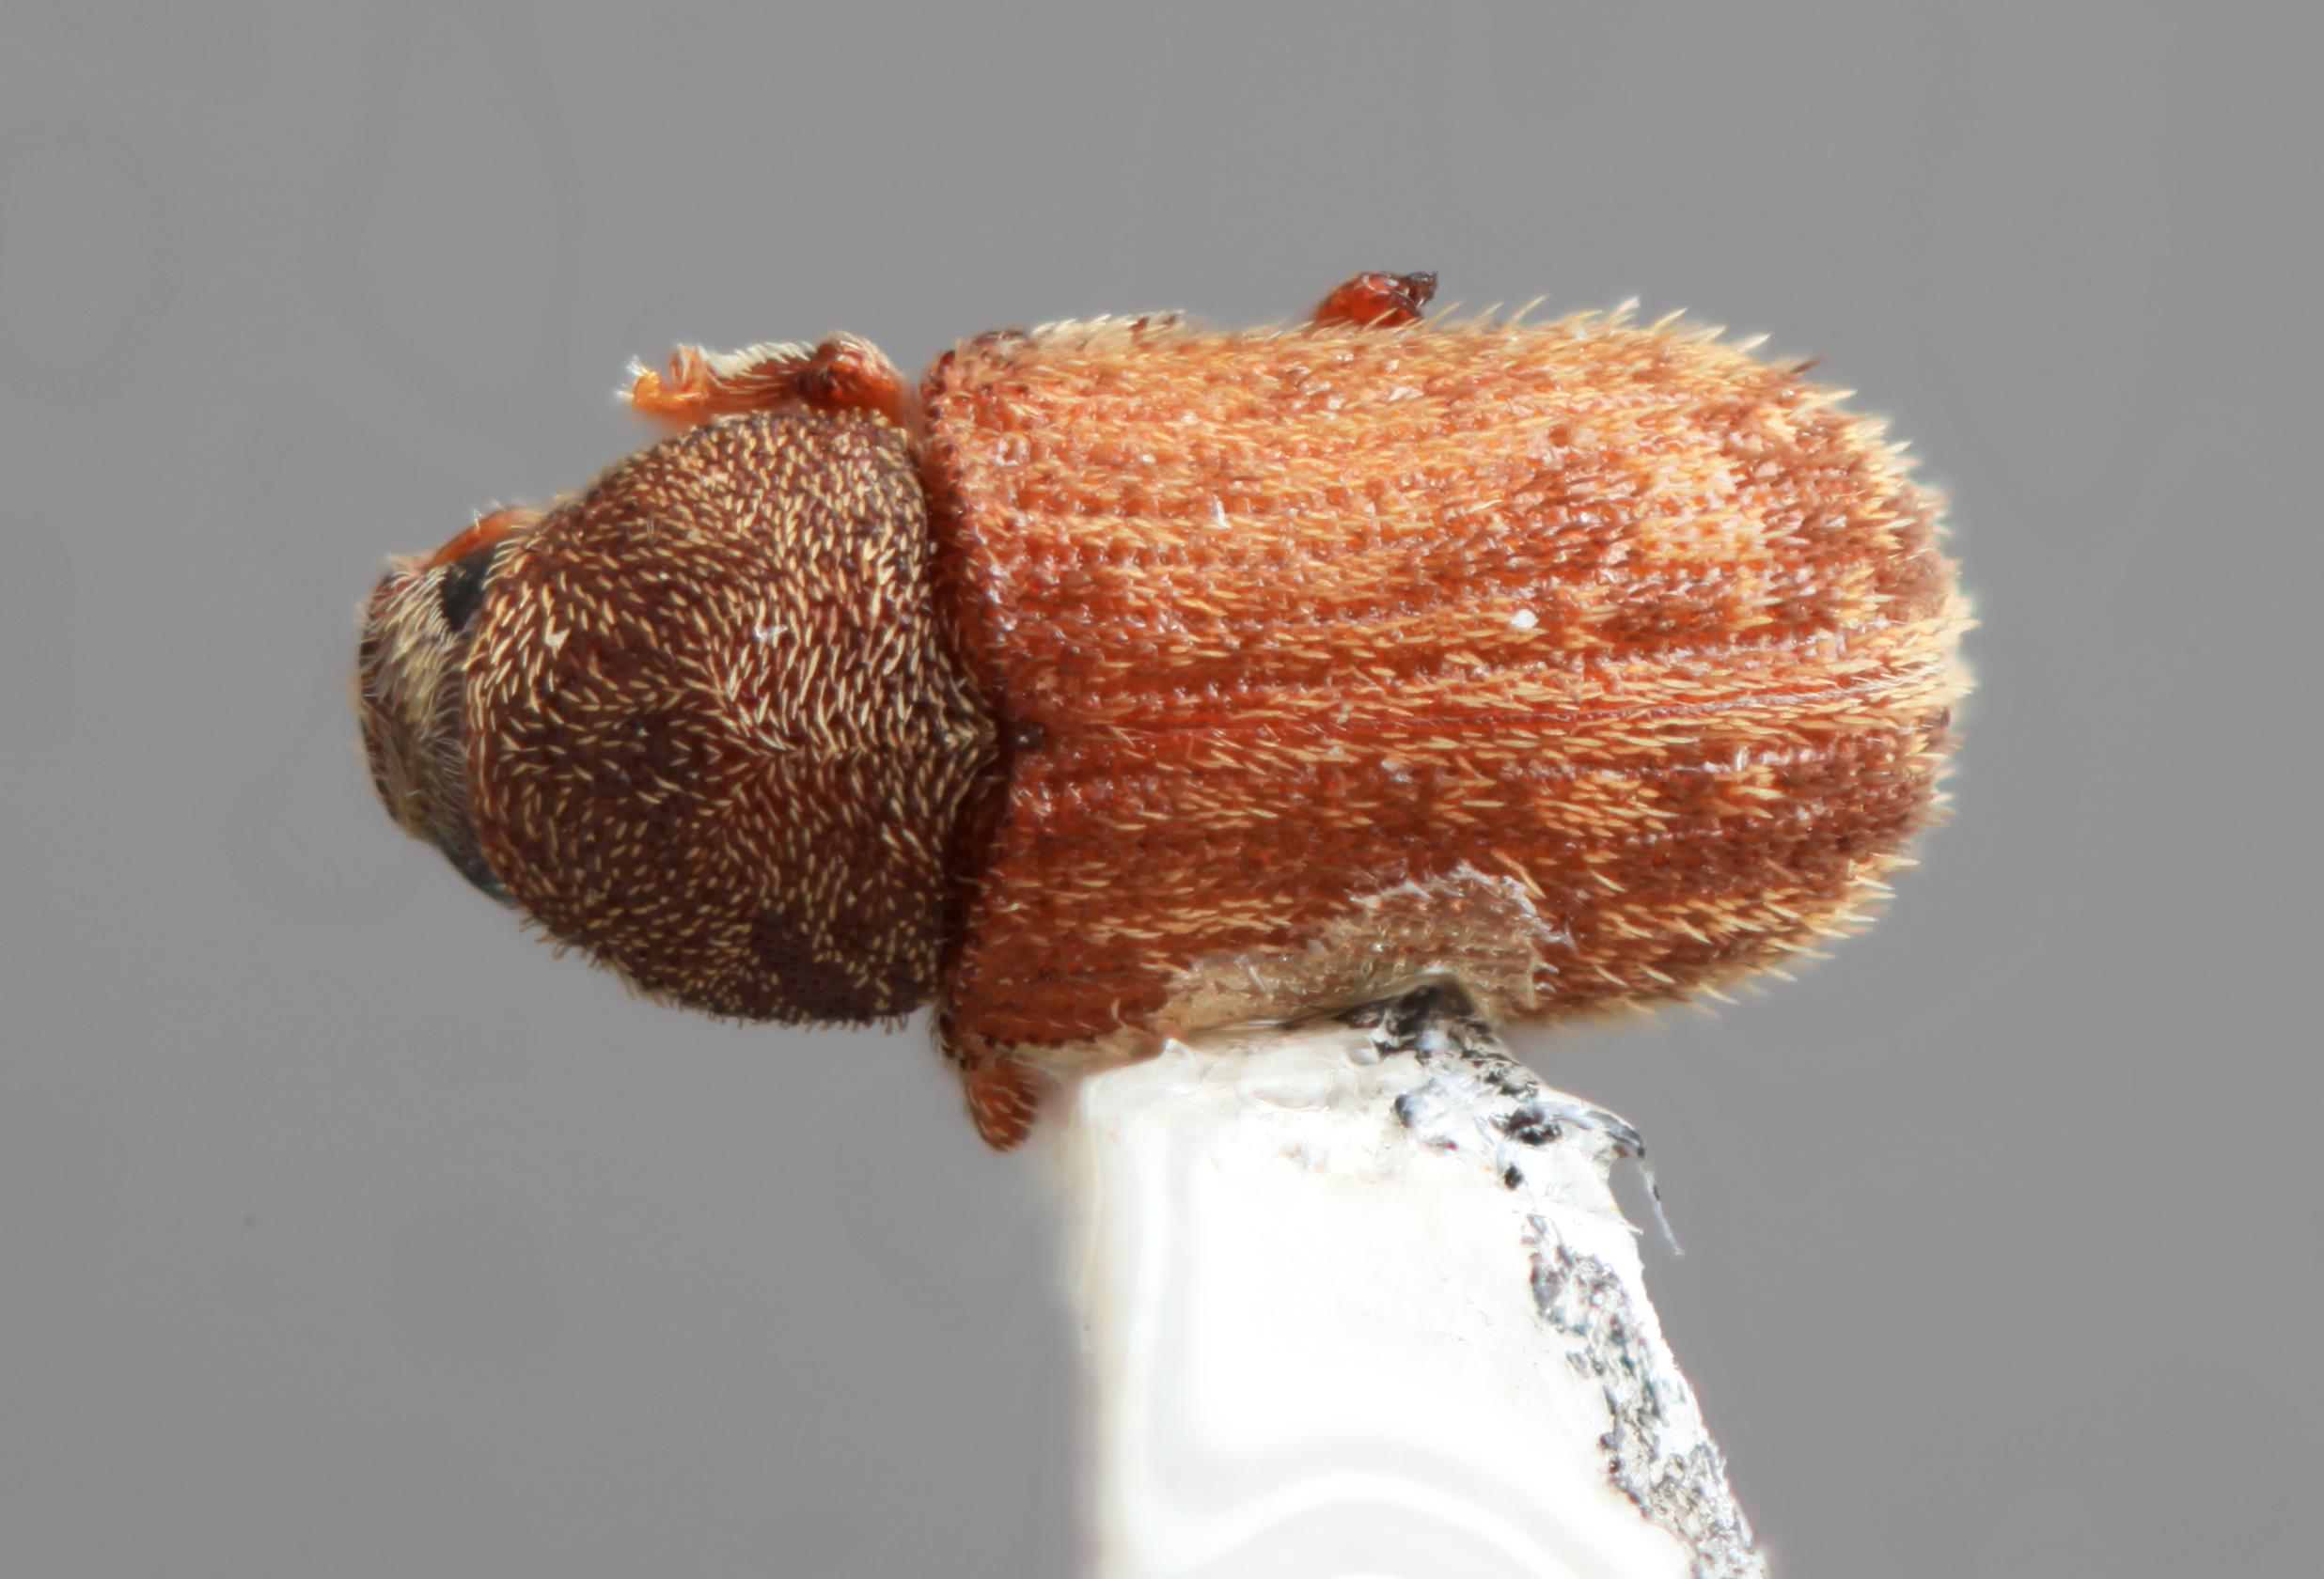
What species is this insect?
Pseudoxylechinus variegatus
